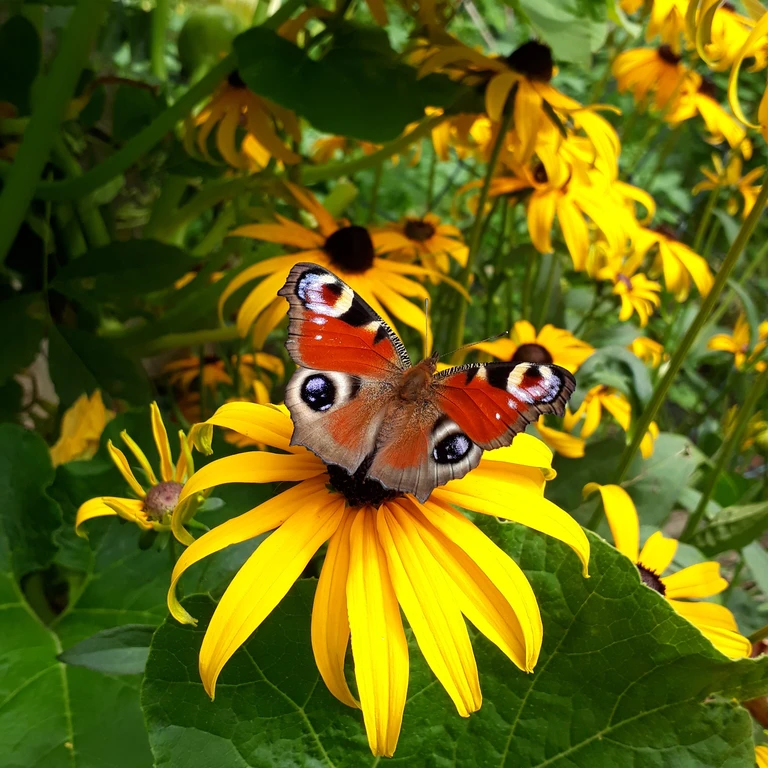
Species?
Aglais io
